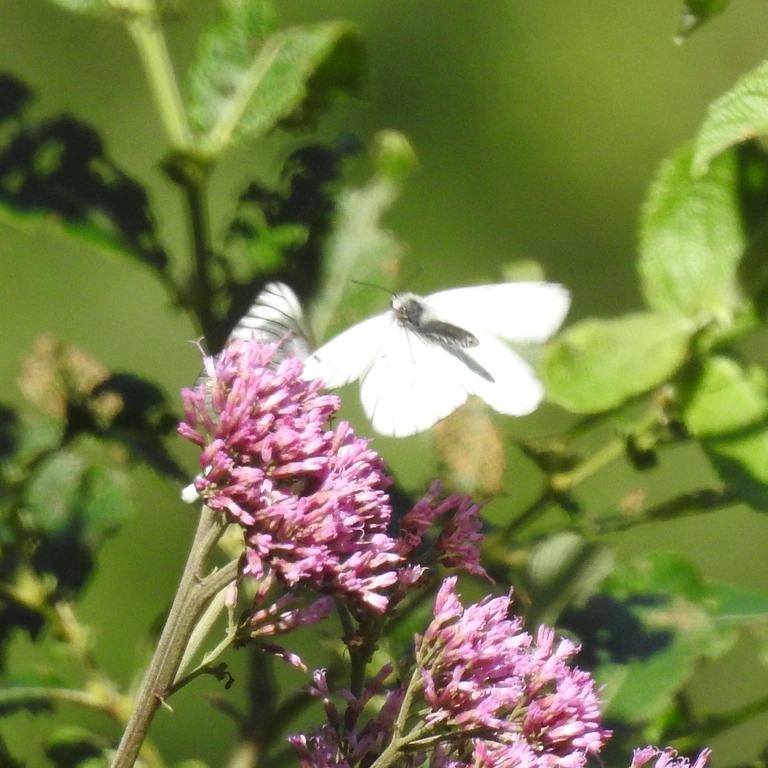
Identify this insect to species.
Aporia crataegi
